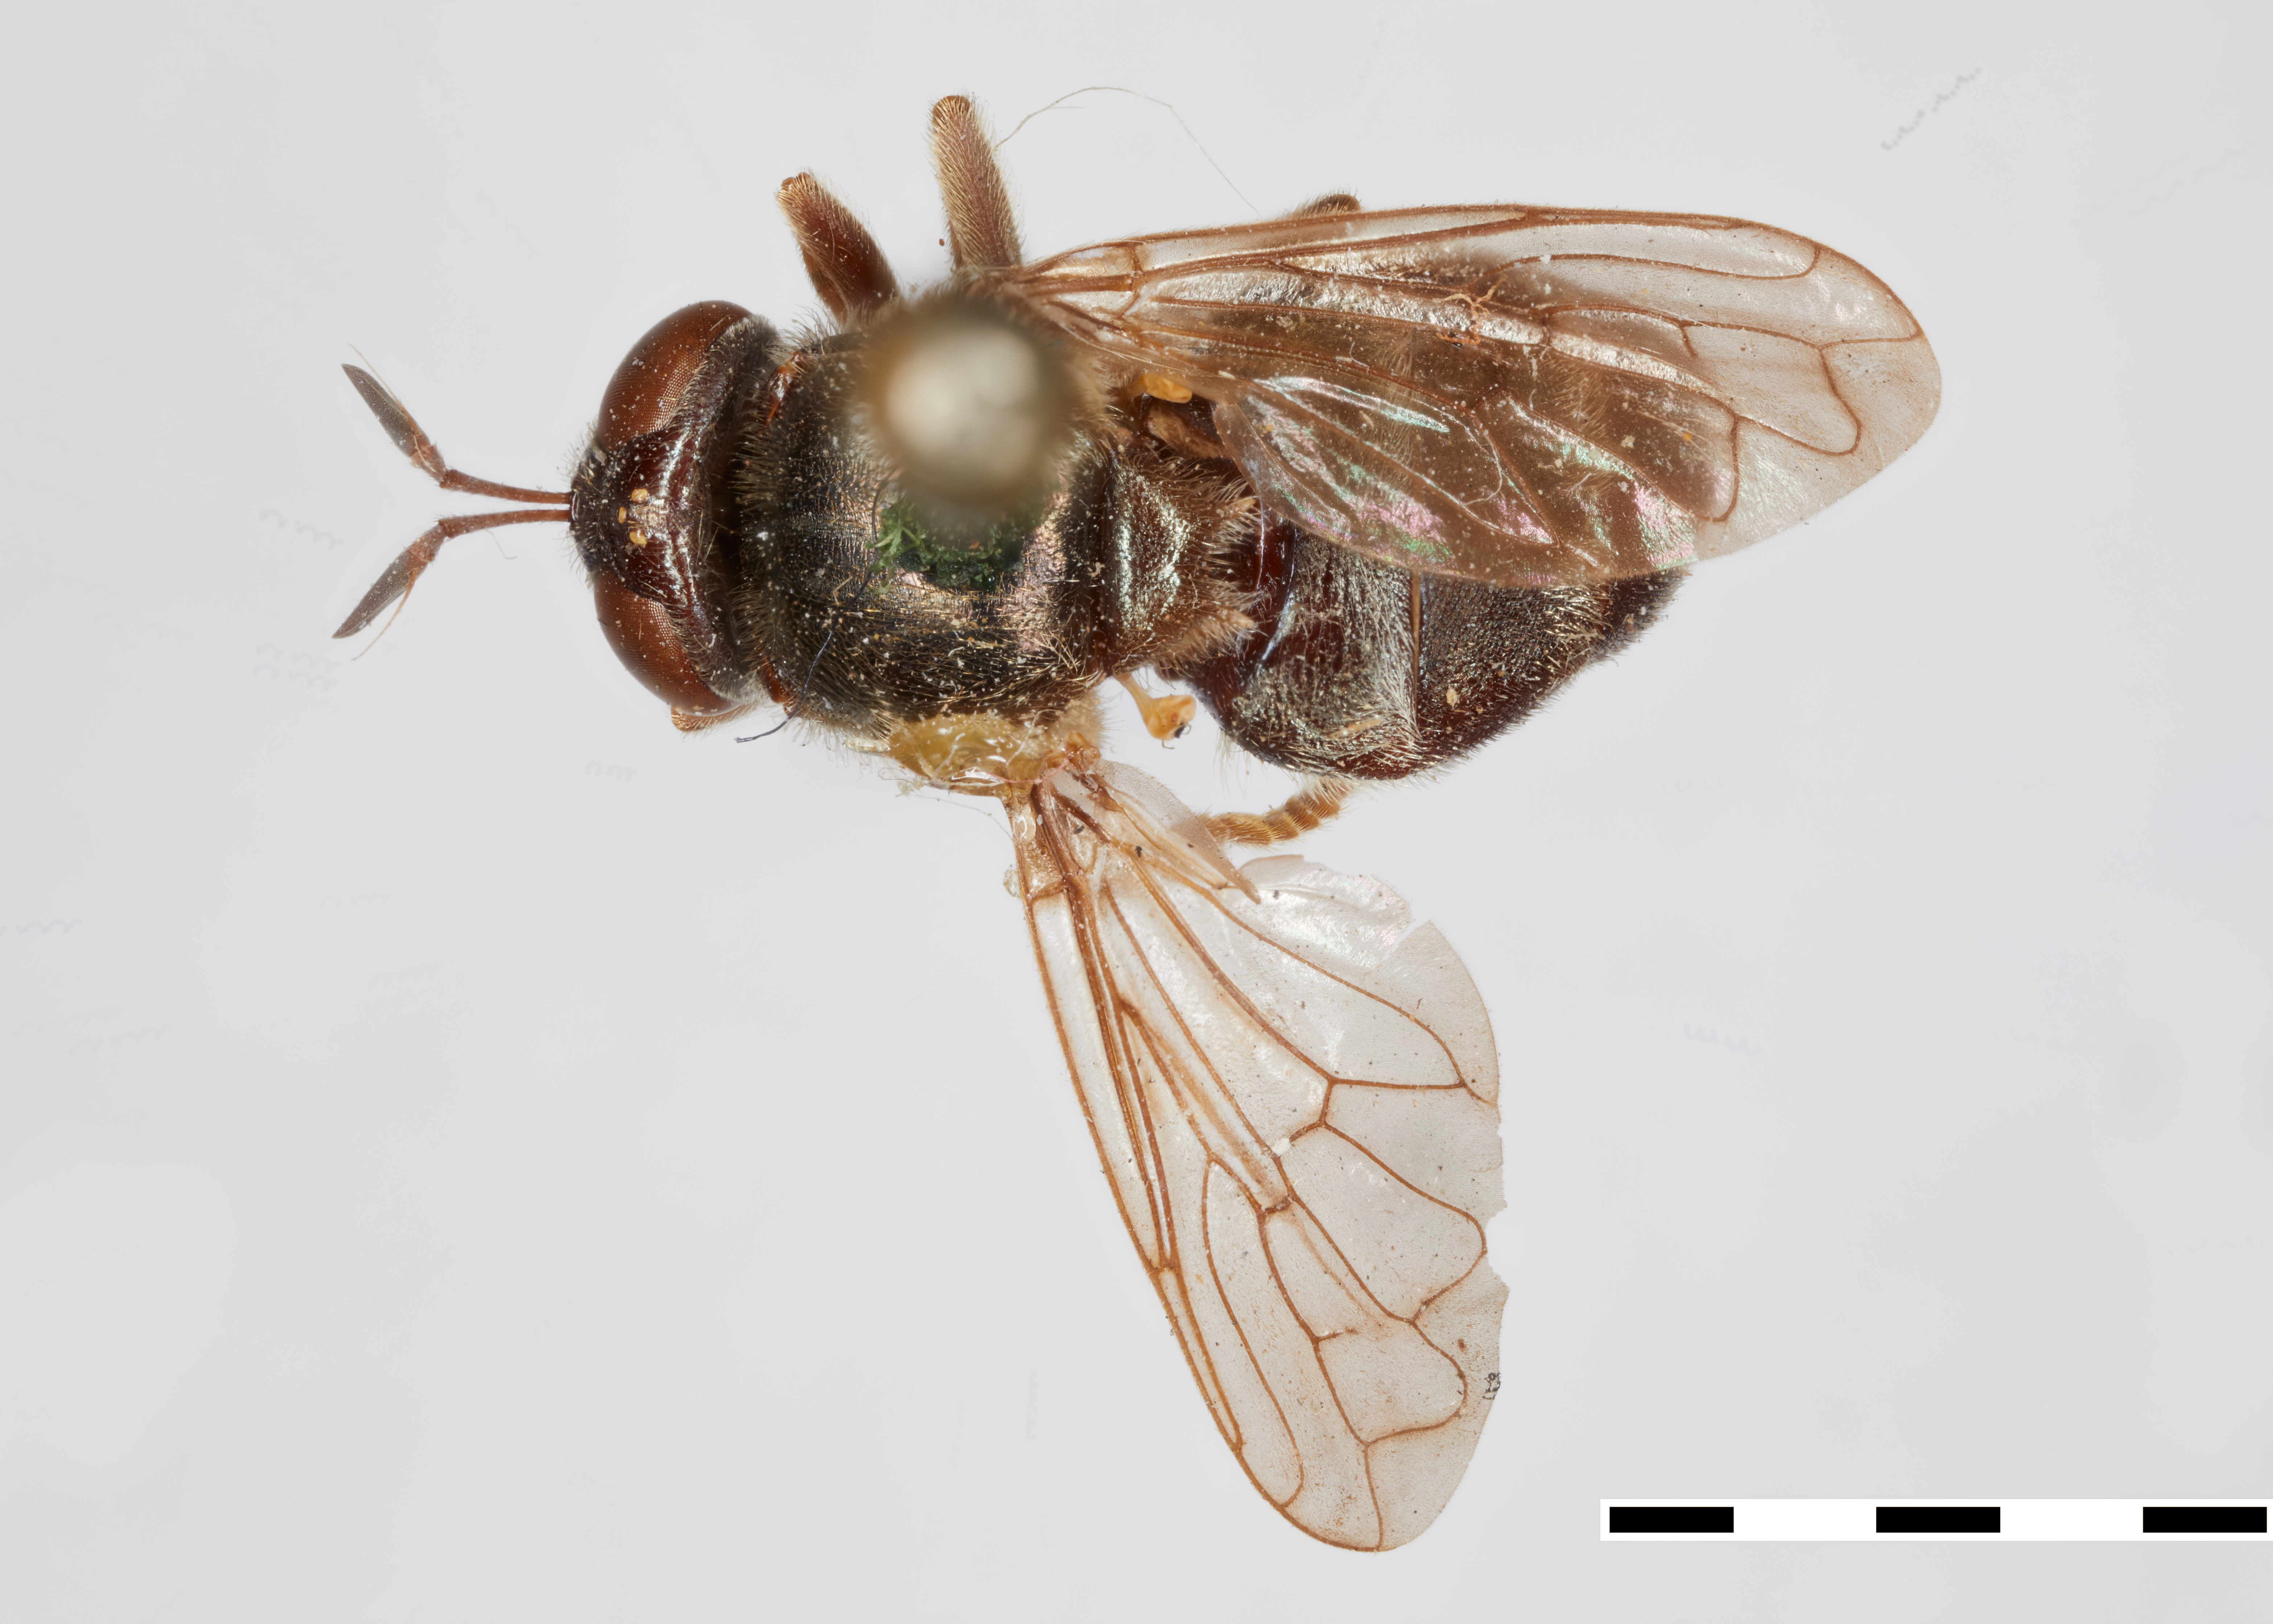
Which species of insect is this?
Microdon tristis
